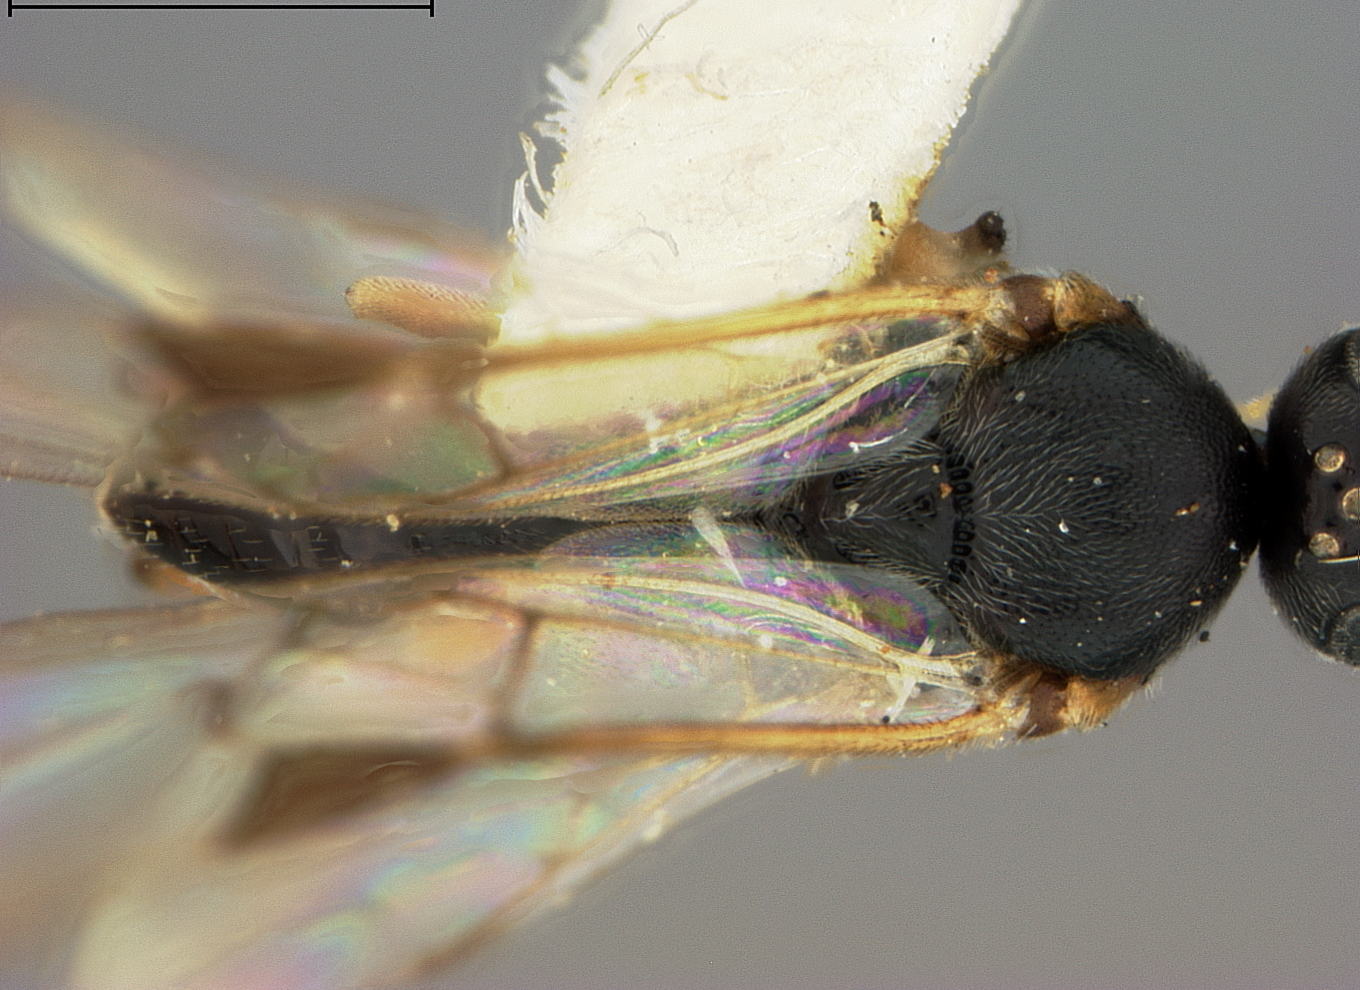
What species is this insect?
Apanteles australiensis
